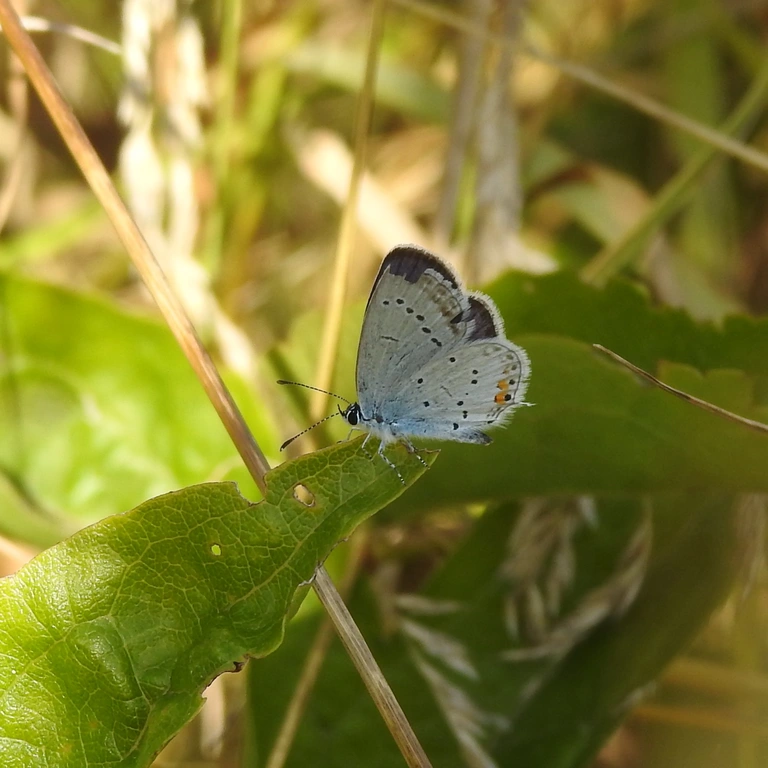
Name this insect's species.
Cupido argiades (also Elkalyce argiades)
